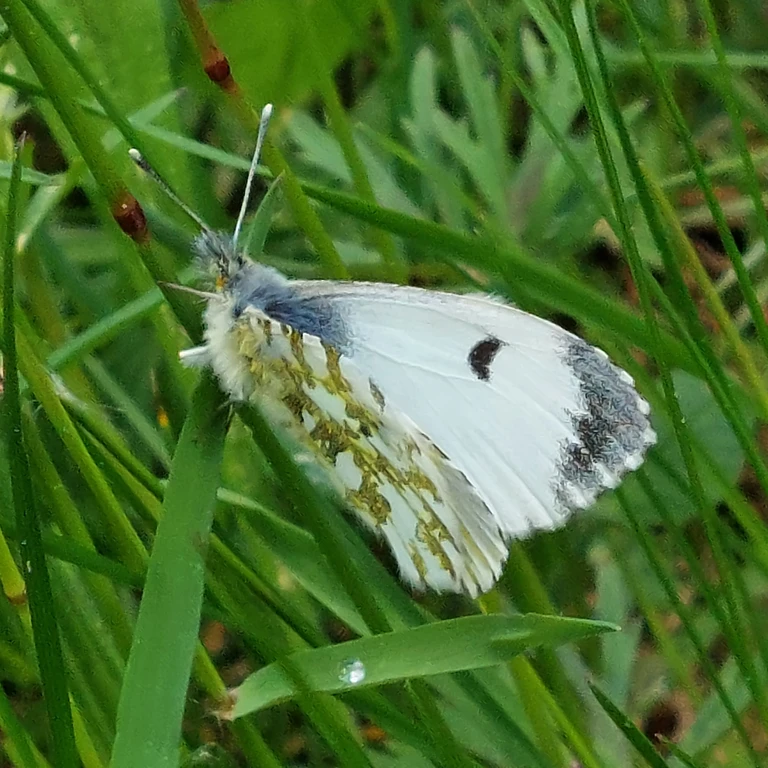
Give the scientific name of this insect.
Anthocharis cardamines
